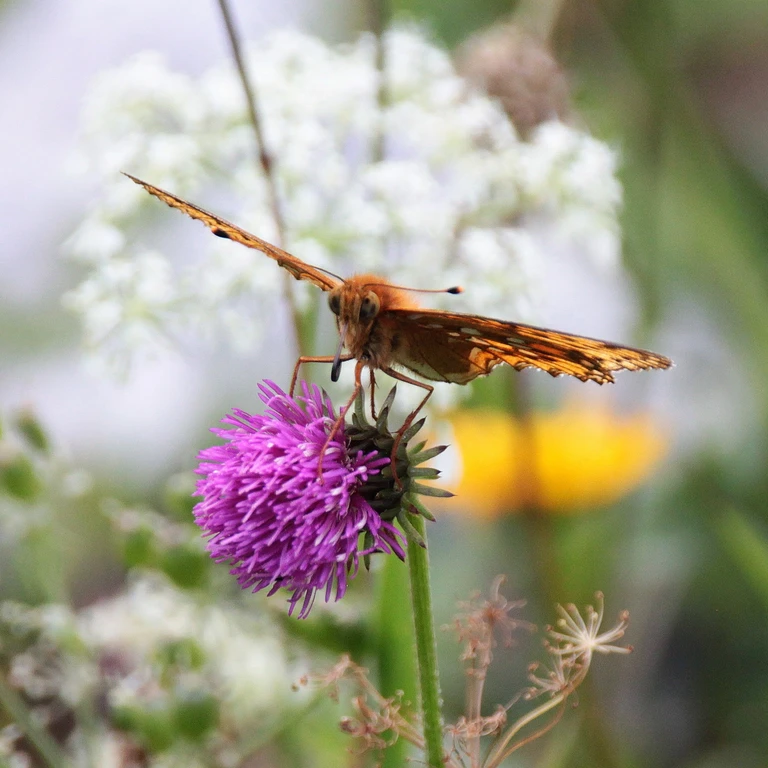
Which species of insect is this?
Speyeria aglaja
